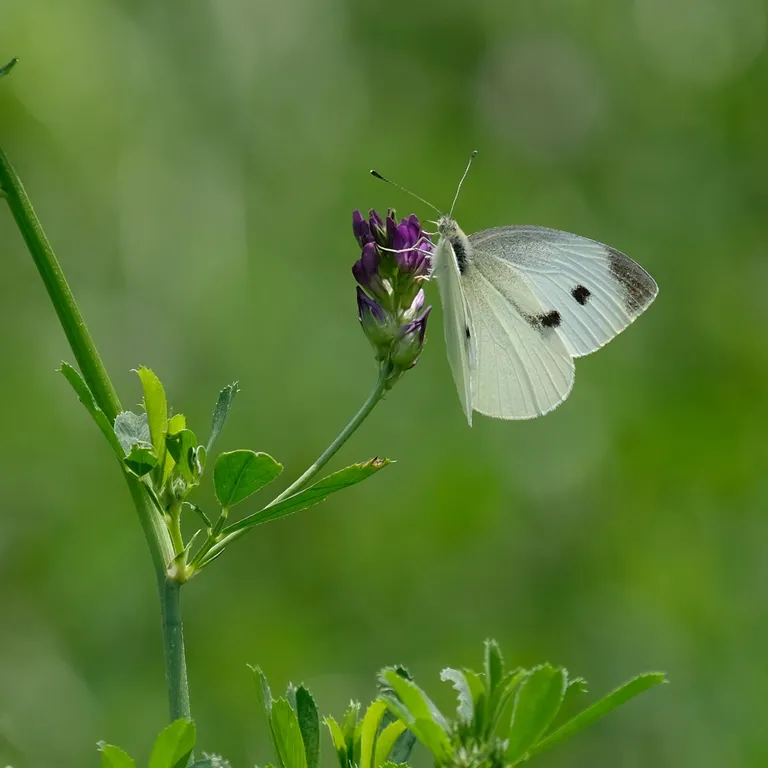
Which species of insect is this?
Pieris rapae
